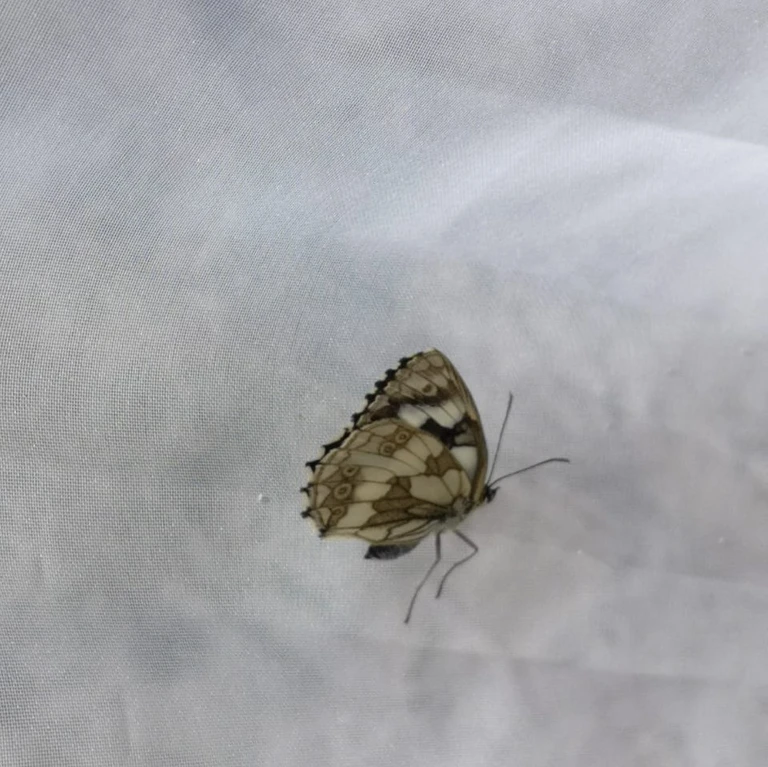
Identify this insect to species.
Melanargia galathea
